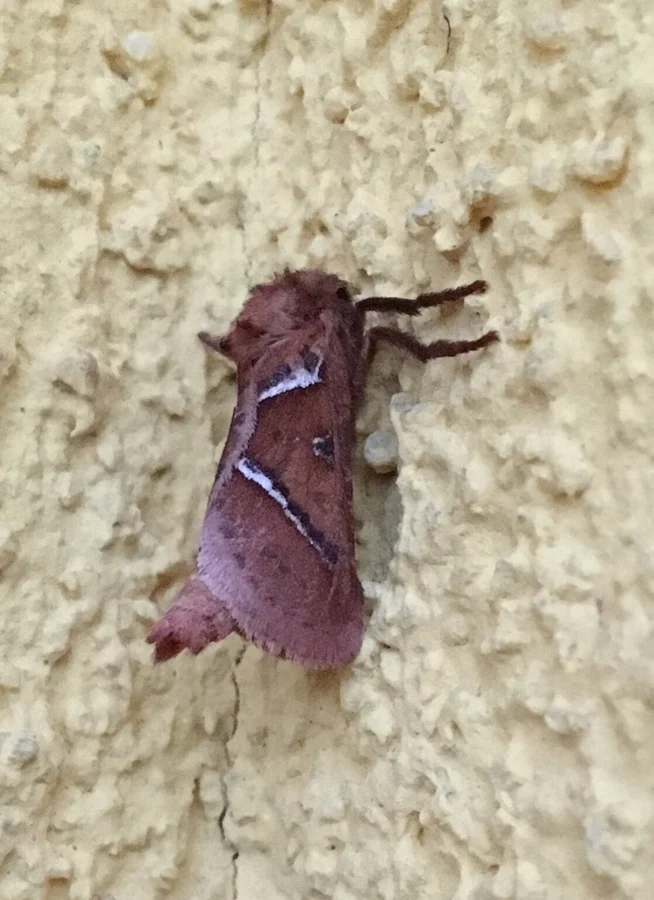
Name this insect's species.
Triodia sylvina
